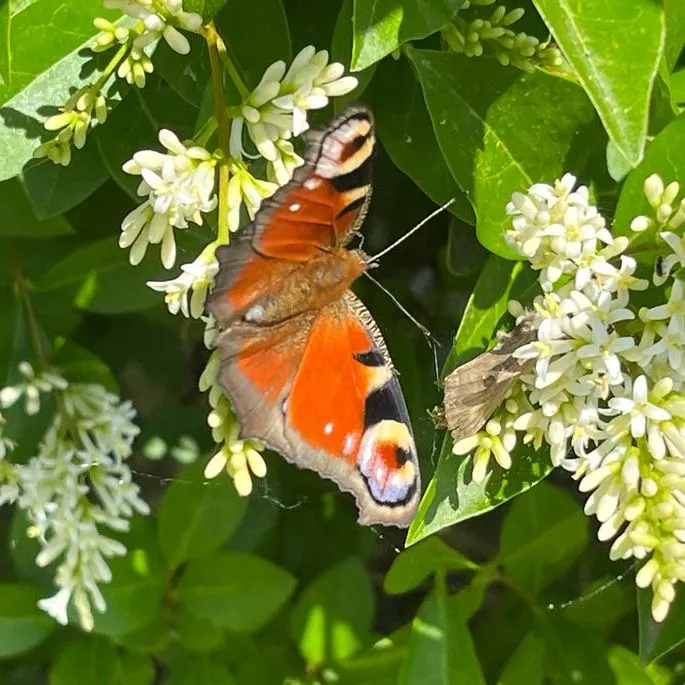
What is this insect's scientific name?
Aglais io
